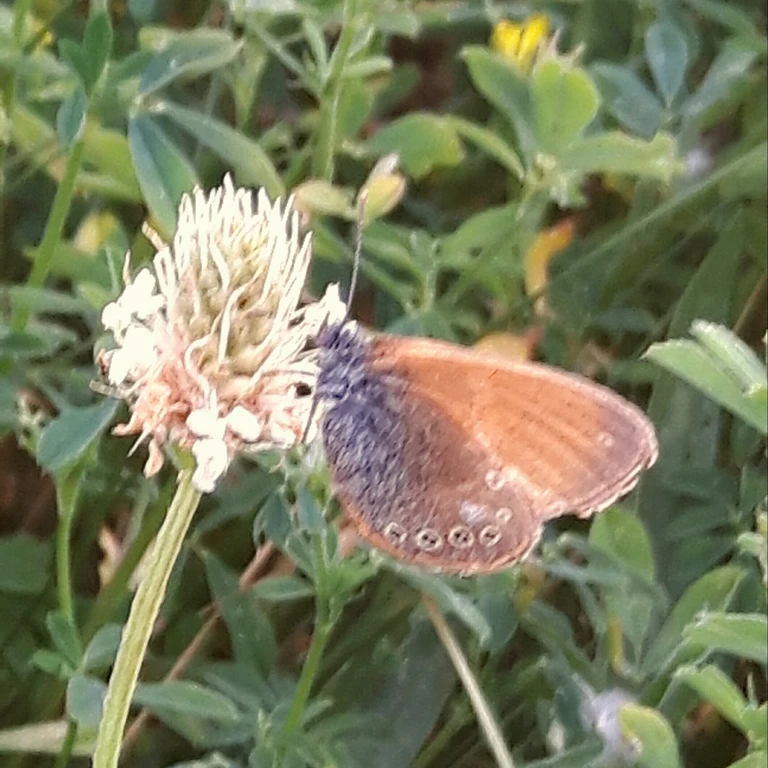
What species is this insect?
Coenonympha glycerion (also Coenonympha iphis)
